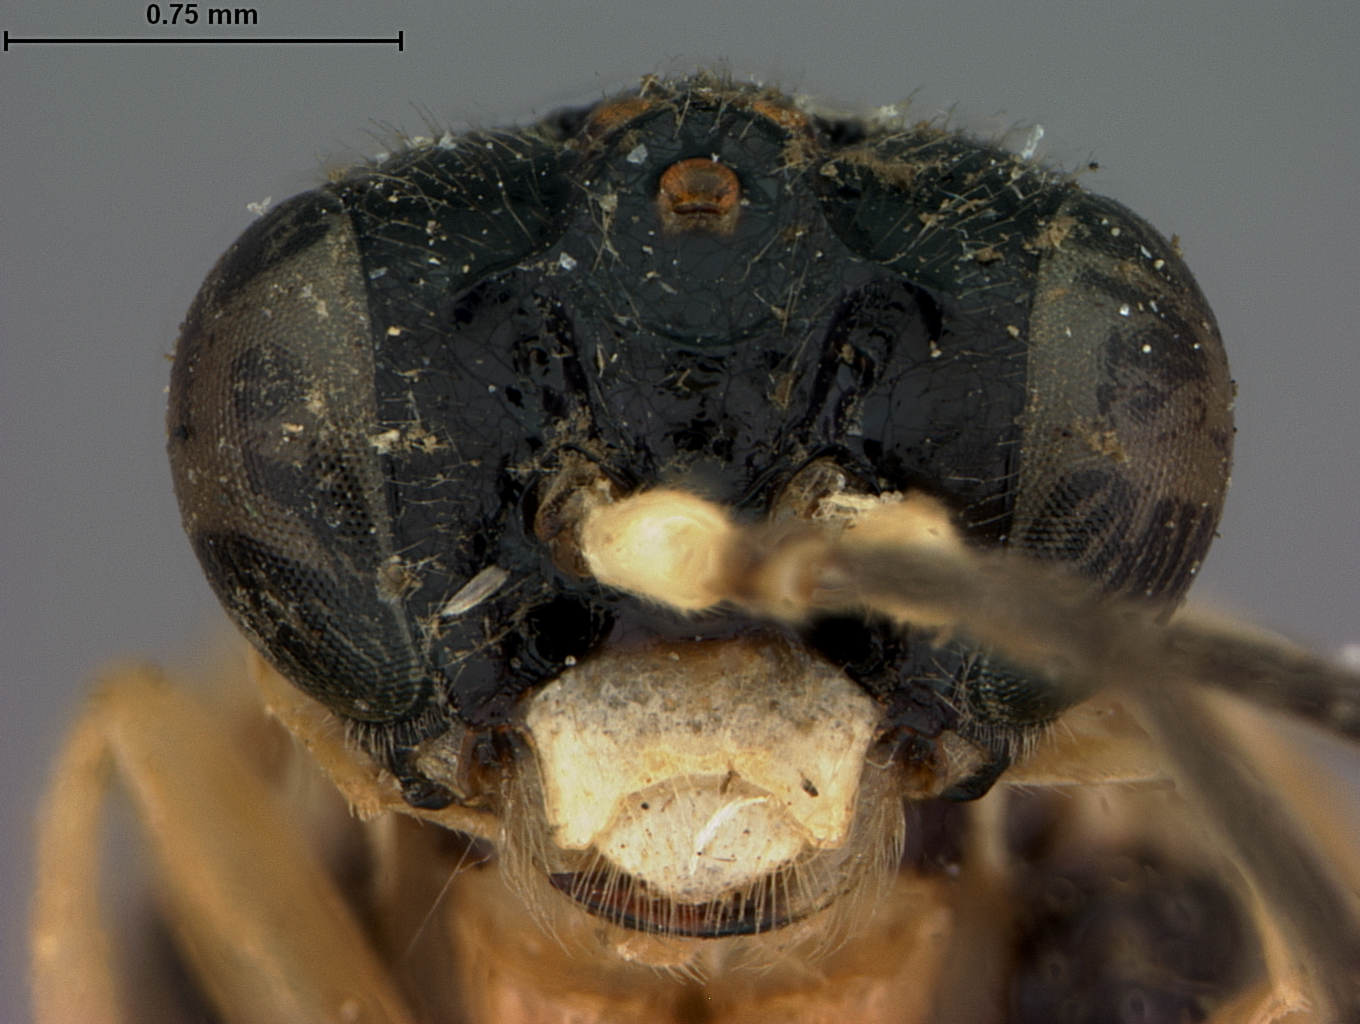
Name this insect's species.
Stromboceros koebelei
